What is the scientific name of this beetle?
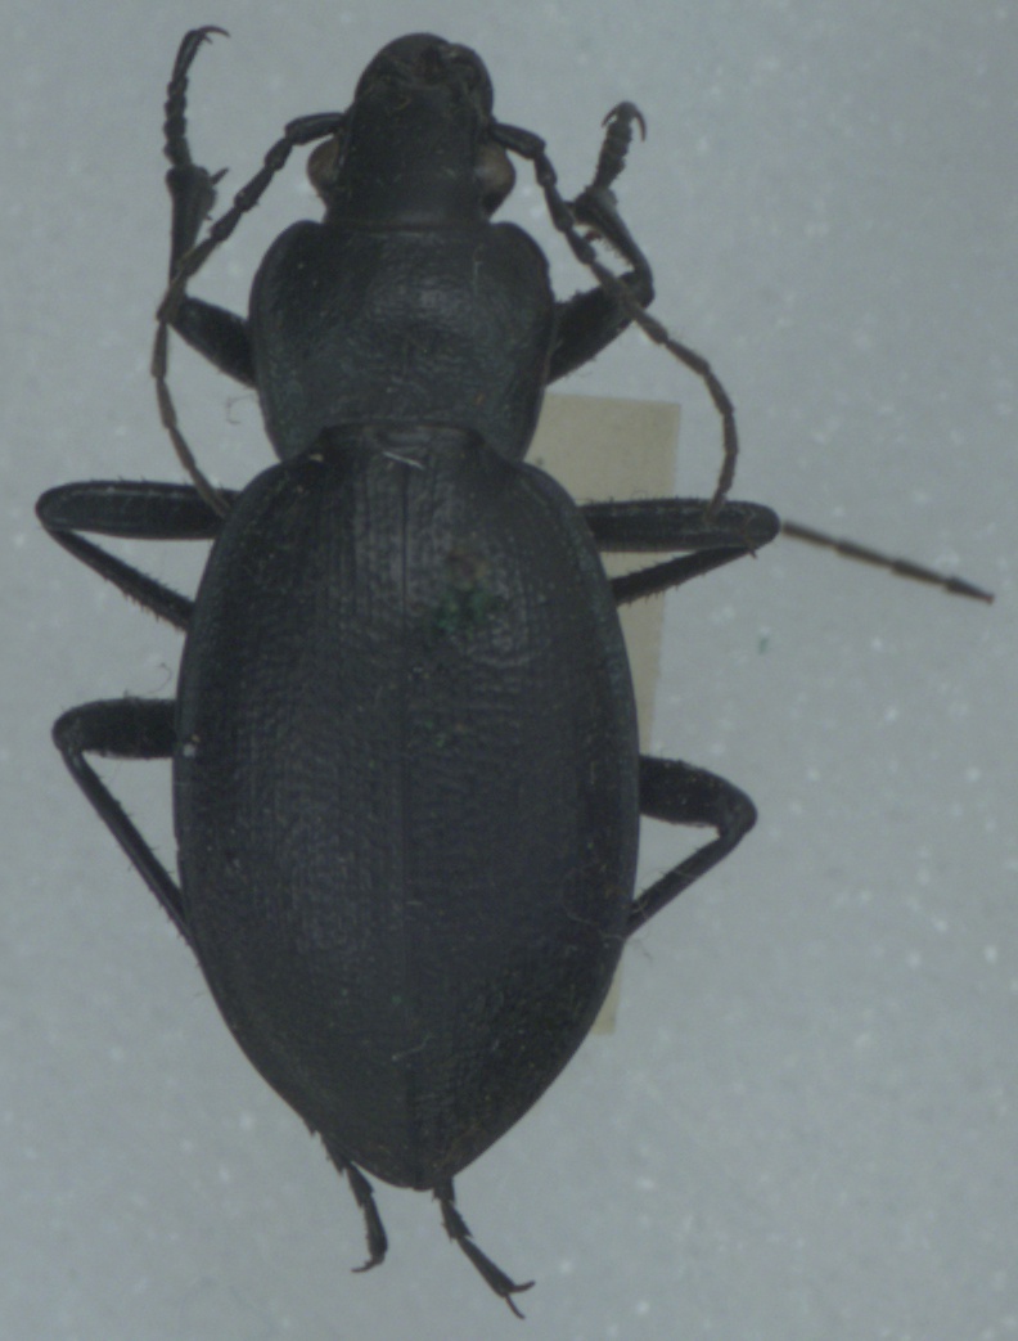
Carabus problematicus
